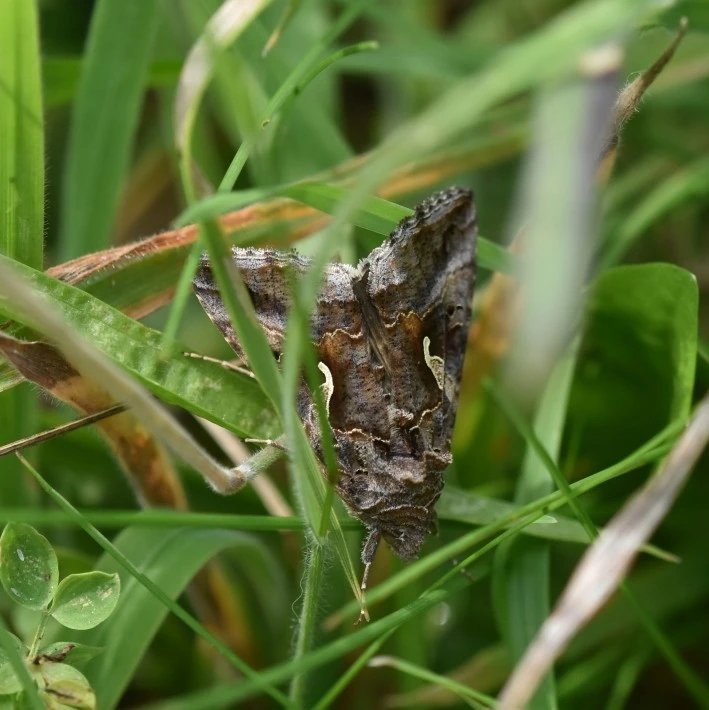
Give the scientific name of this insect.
Autographa gamma
